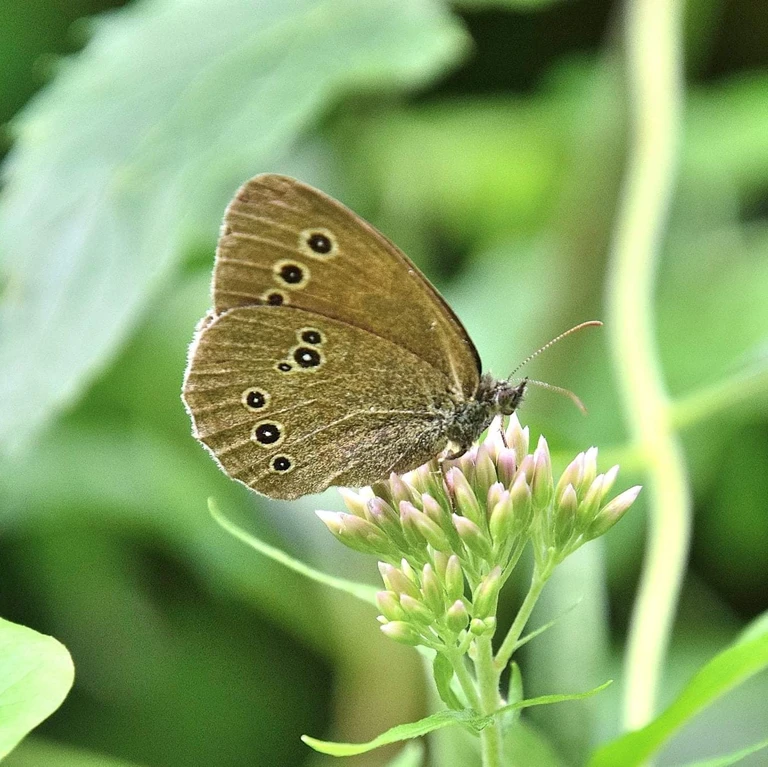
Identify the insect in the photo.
Aphantopus hyperantus
